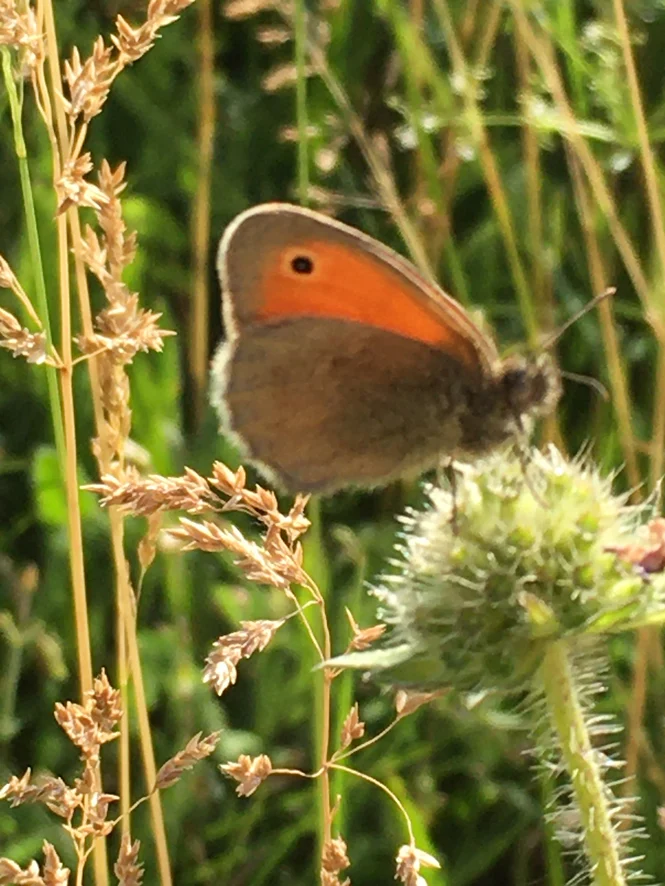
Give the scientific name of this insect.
Coenonympha pamphilus
